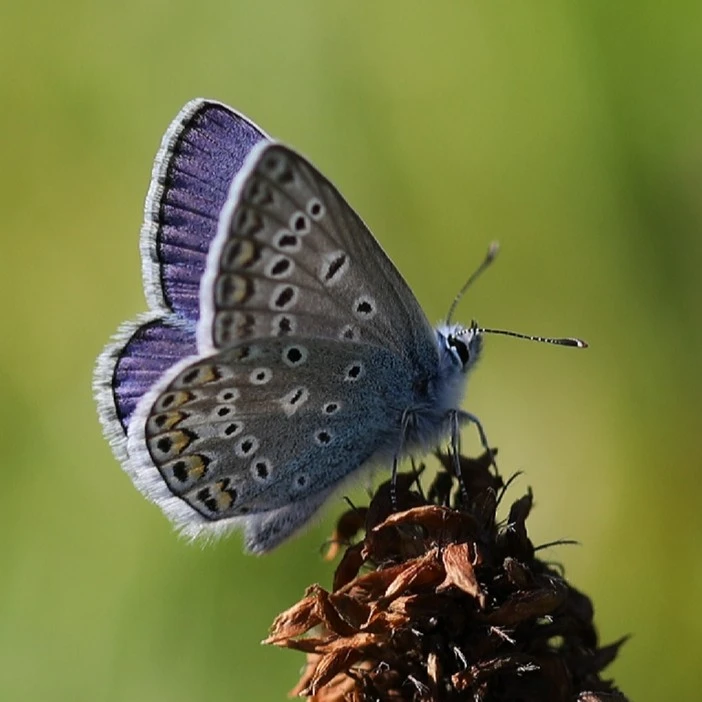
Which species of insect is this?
Polyommatus icarus
